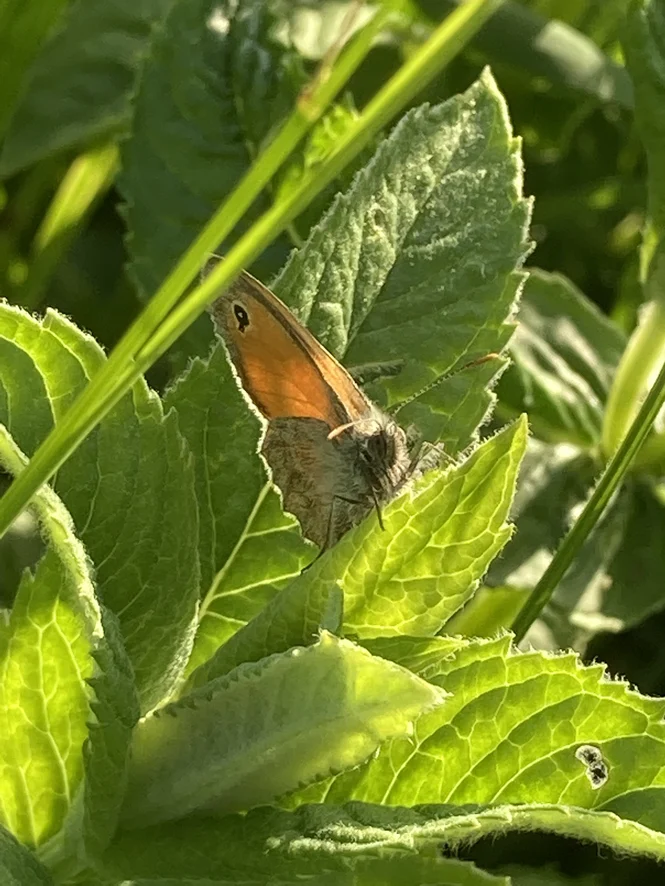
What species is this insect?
Coenonympha pamphilus
